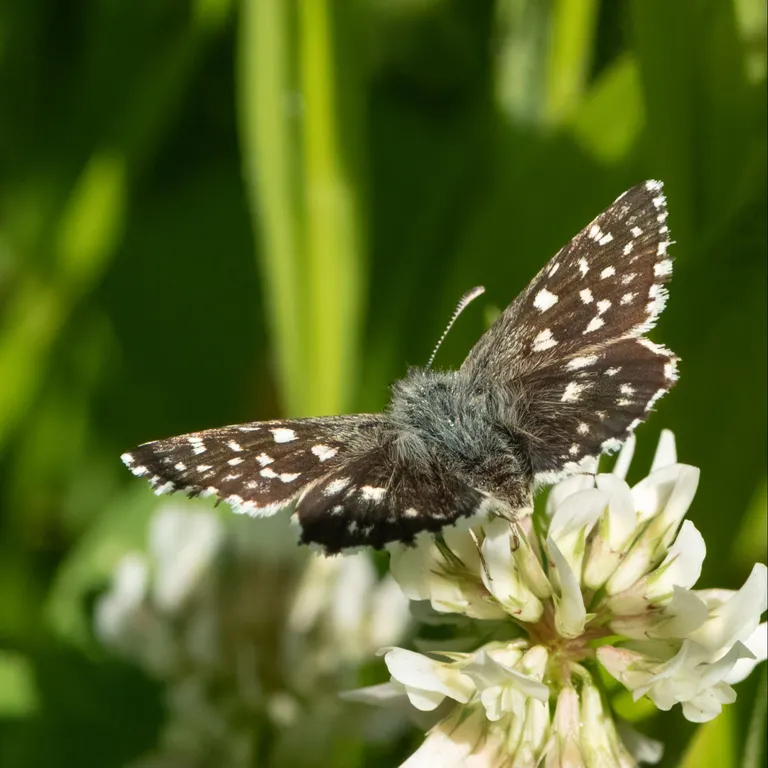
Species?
Pyrgus malvae
